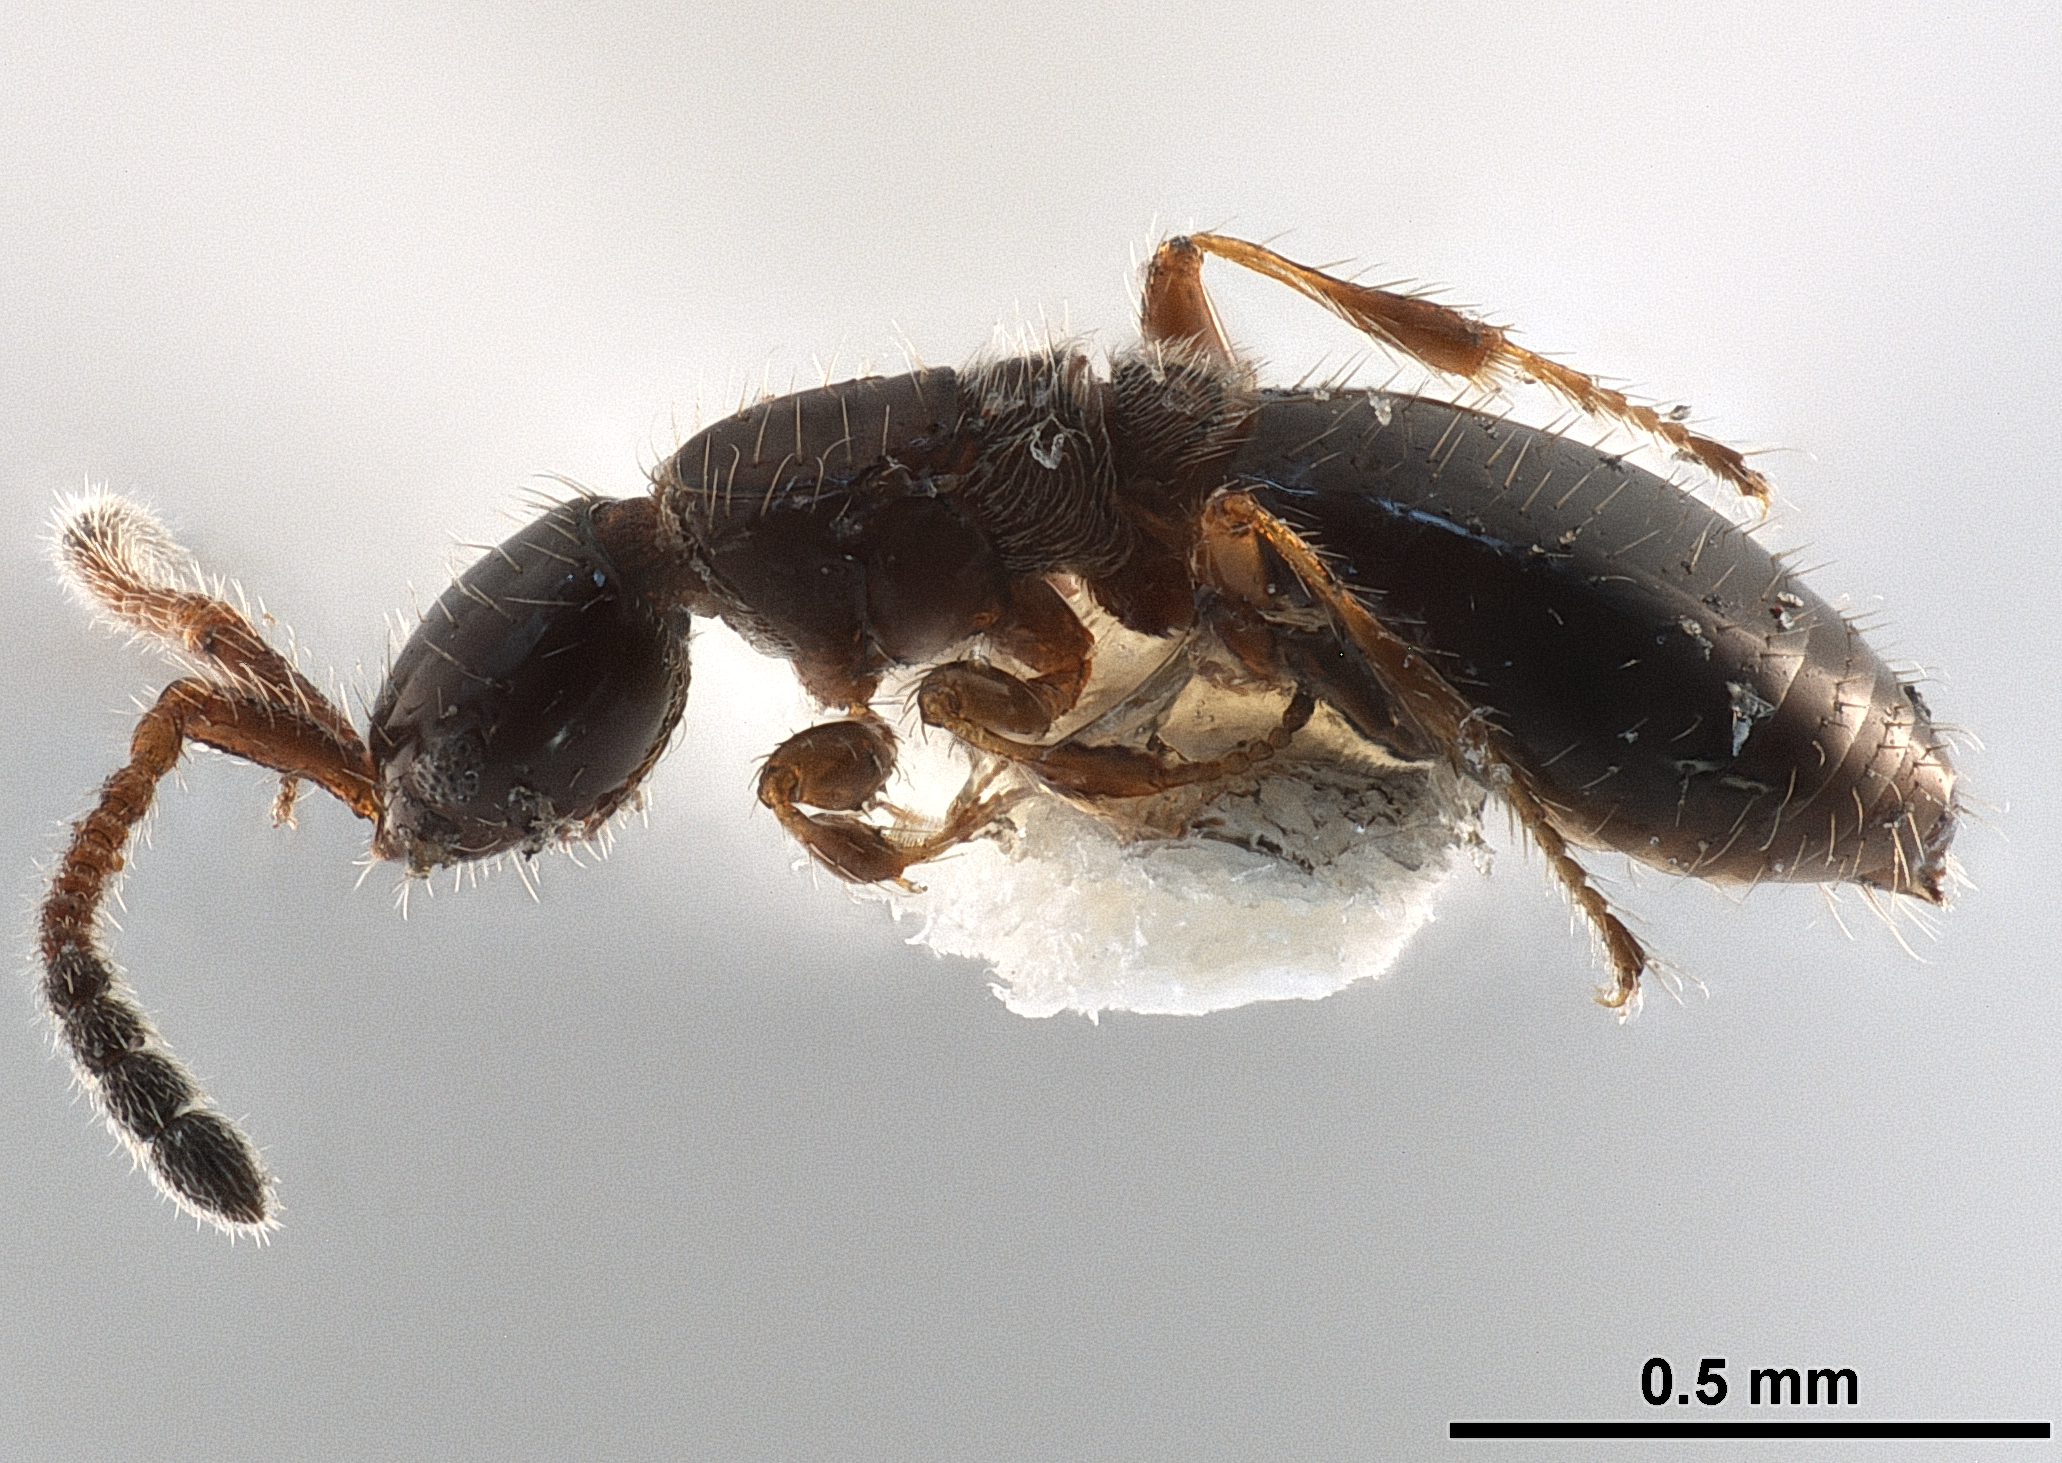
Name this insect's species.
Platymischus dilatatus
